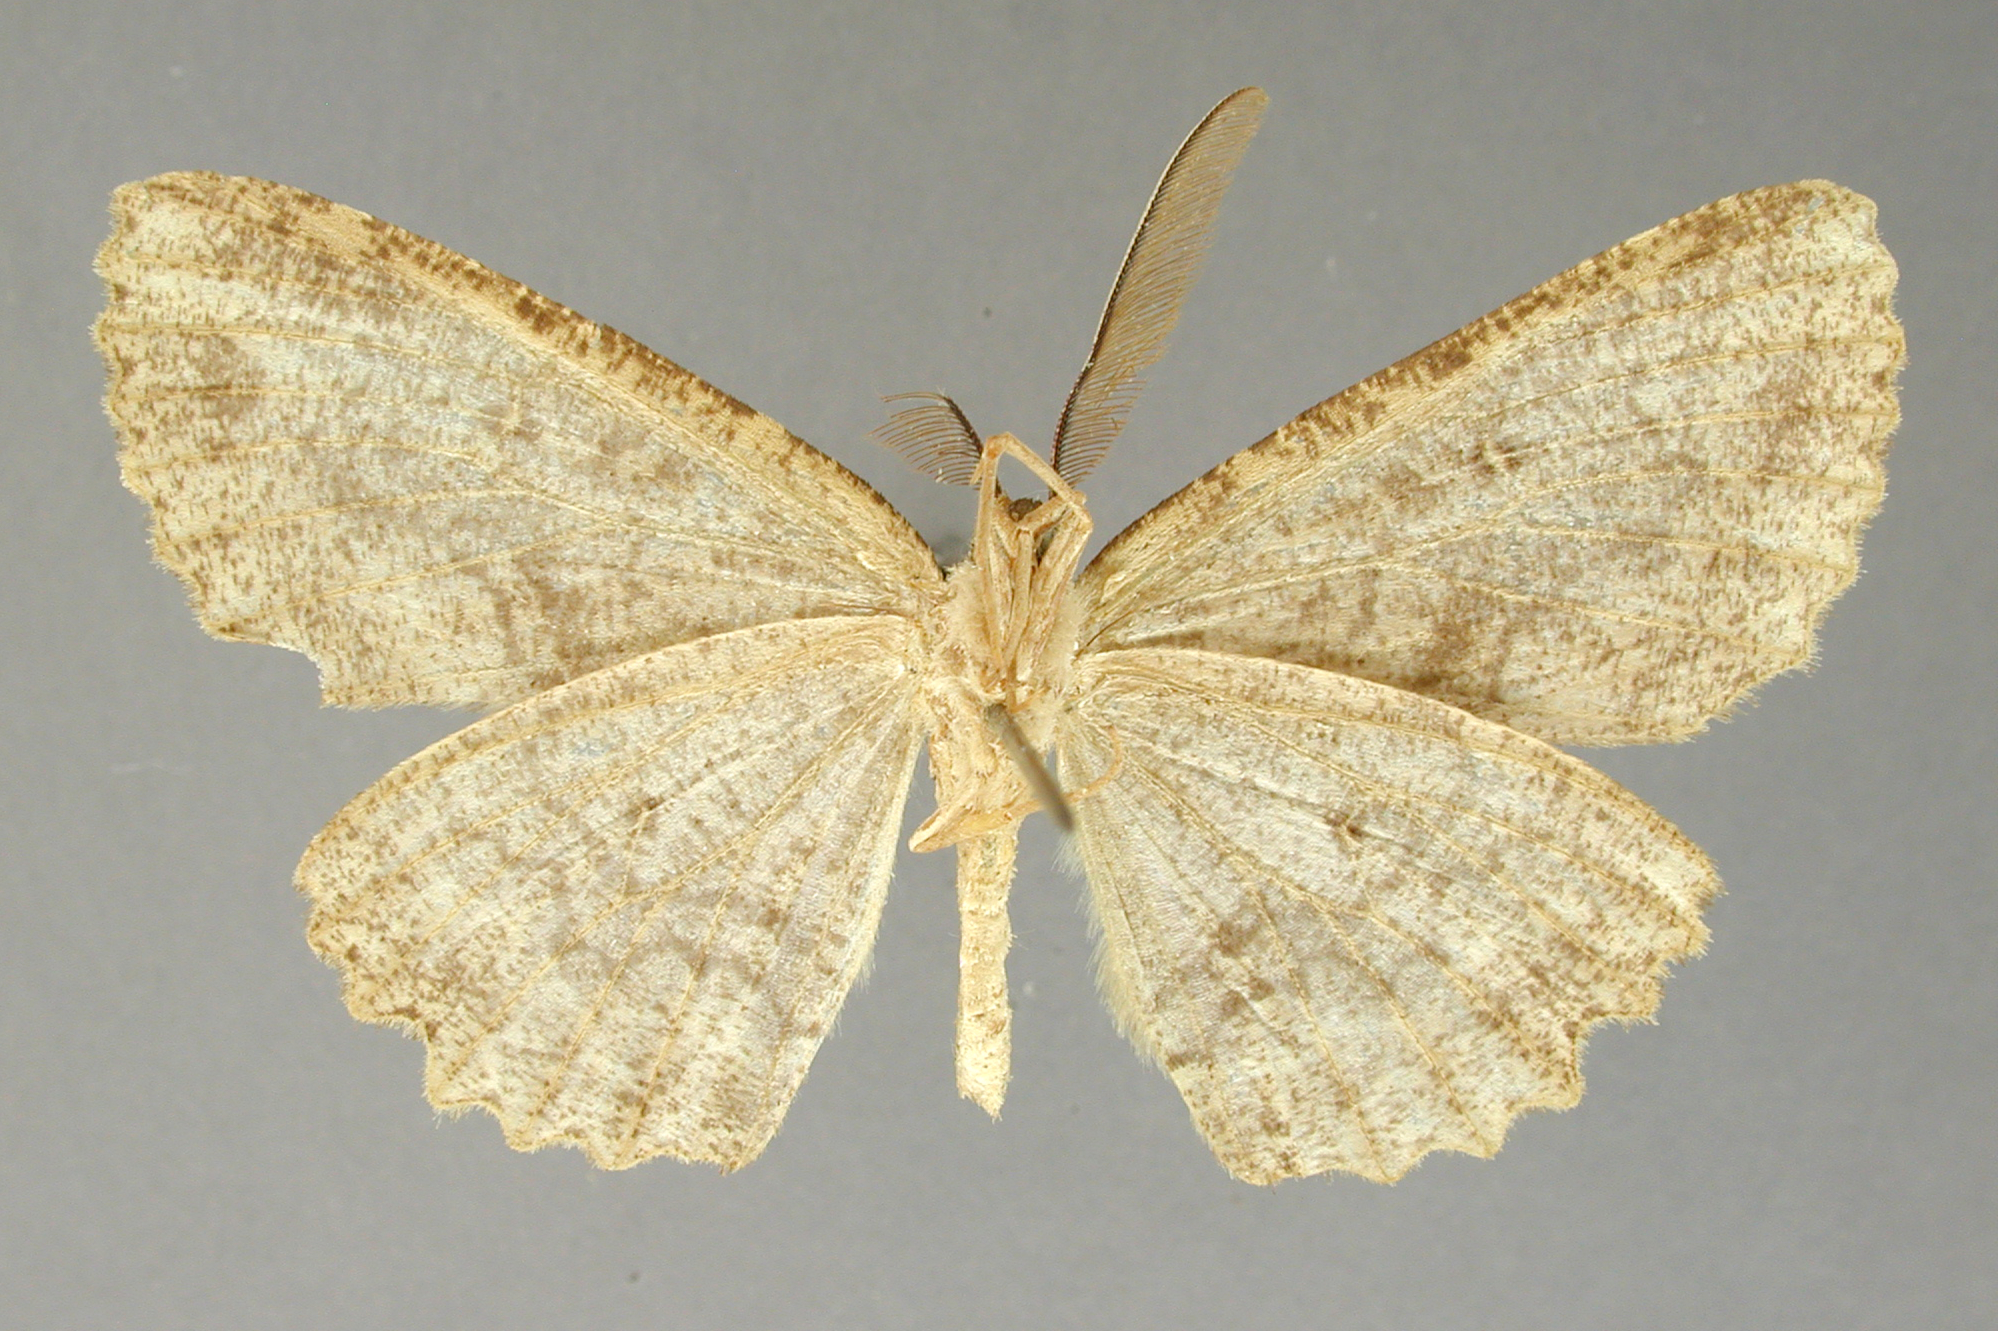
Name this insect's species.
Almodes igualaria
